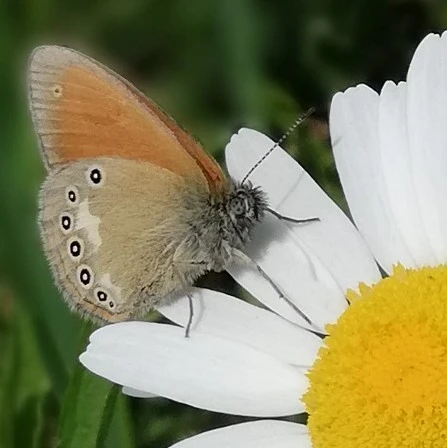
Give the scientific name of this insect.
Coenonympha glycerion (also Coenonympha iphis)
